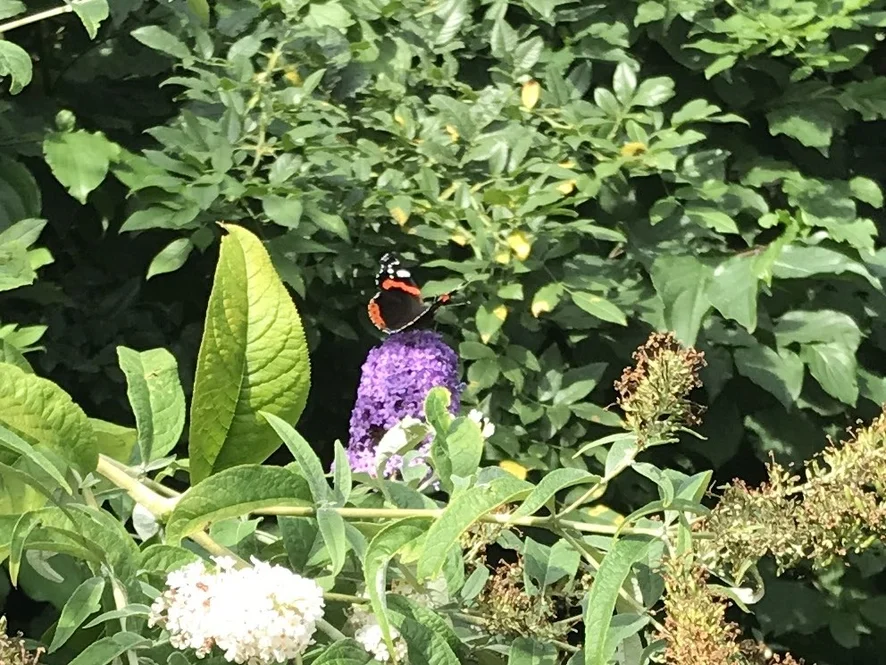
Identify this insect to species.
Vanessa atalanta
